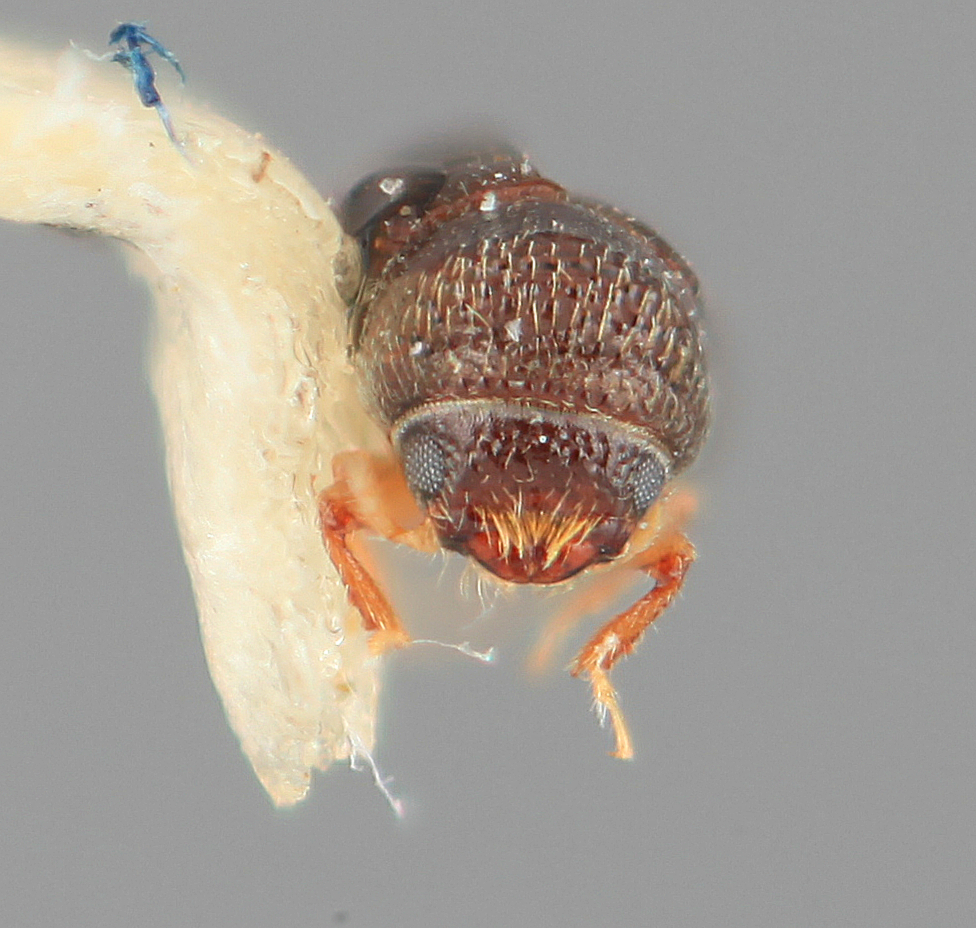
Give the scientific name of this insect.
Araptus jaliscoensis
